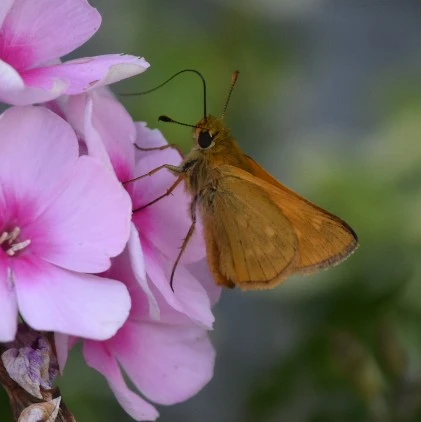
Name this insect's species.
Ochlodes sylvanus (also Ochlodes venata)
